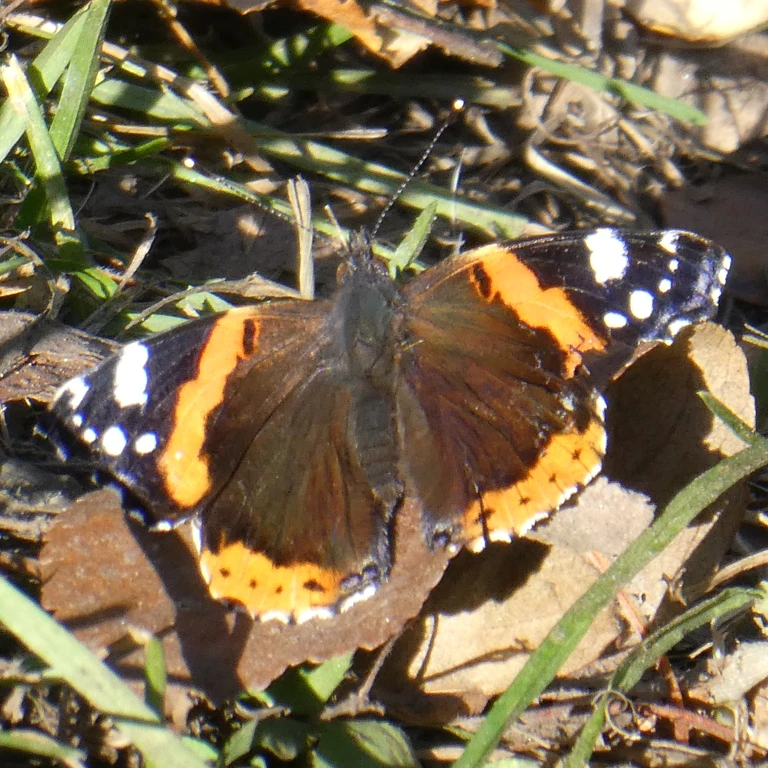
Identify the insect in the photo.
Vanessa atalanta
